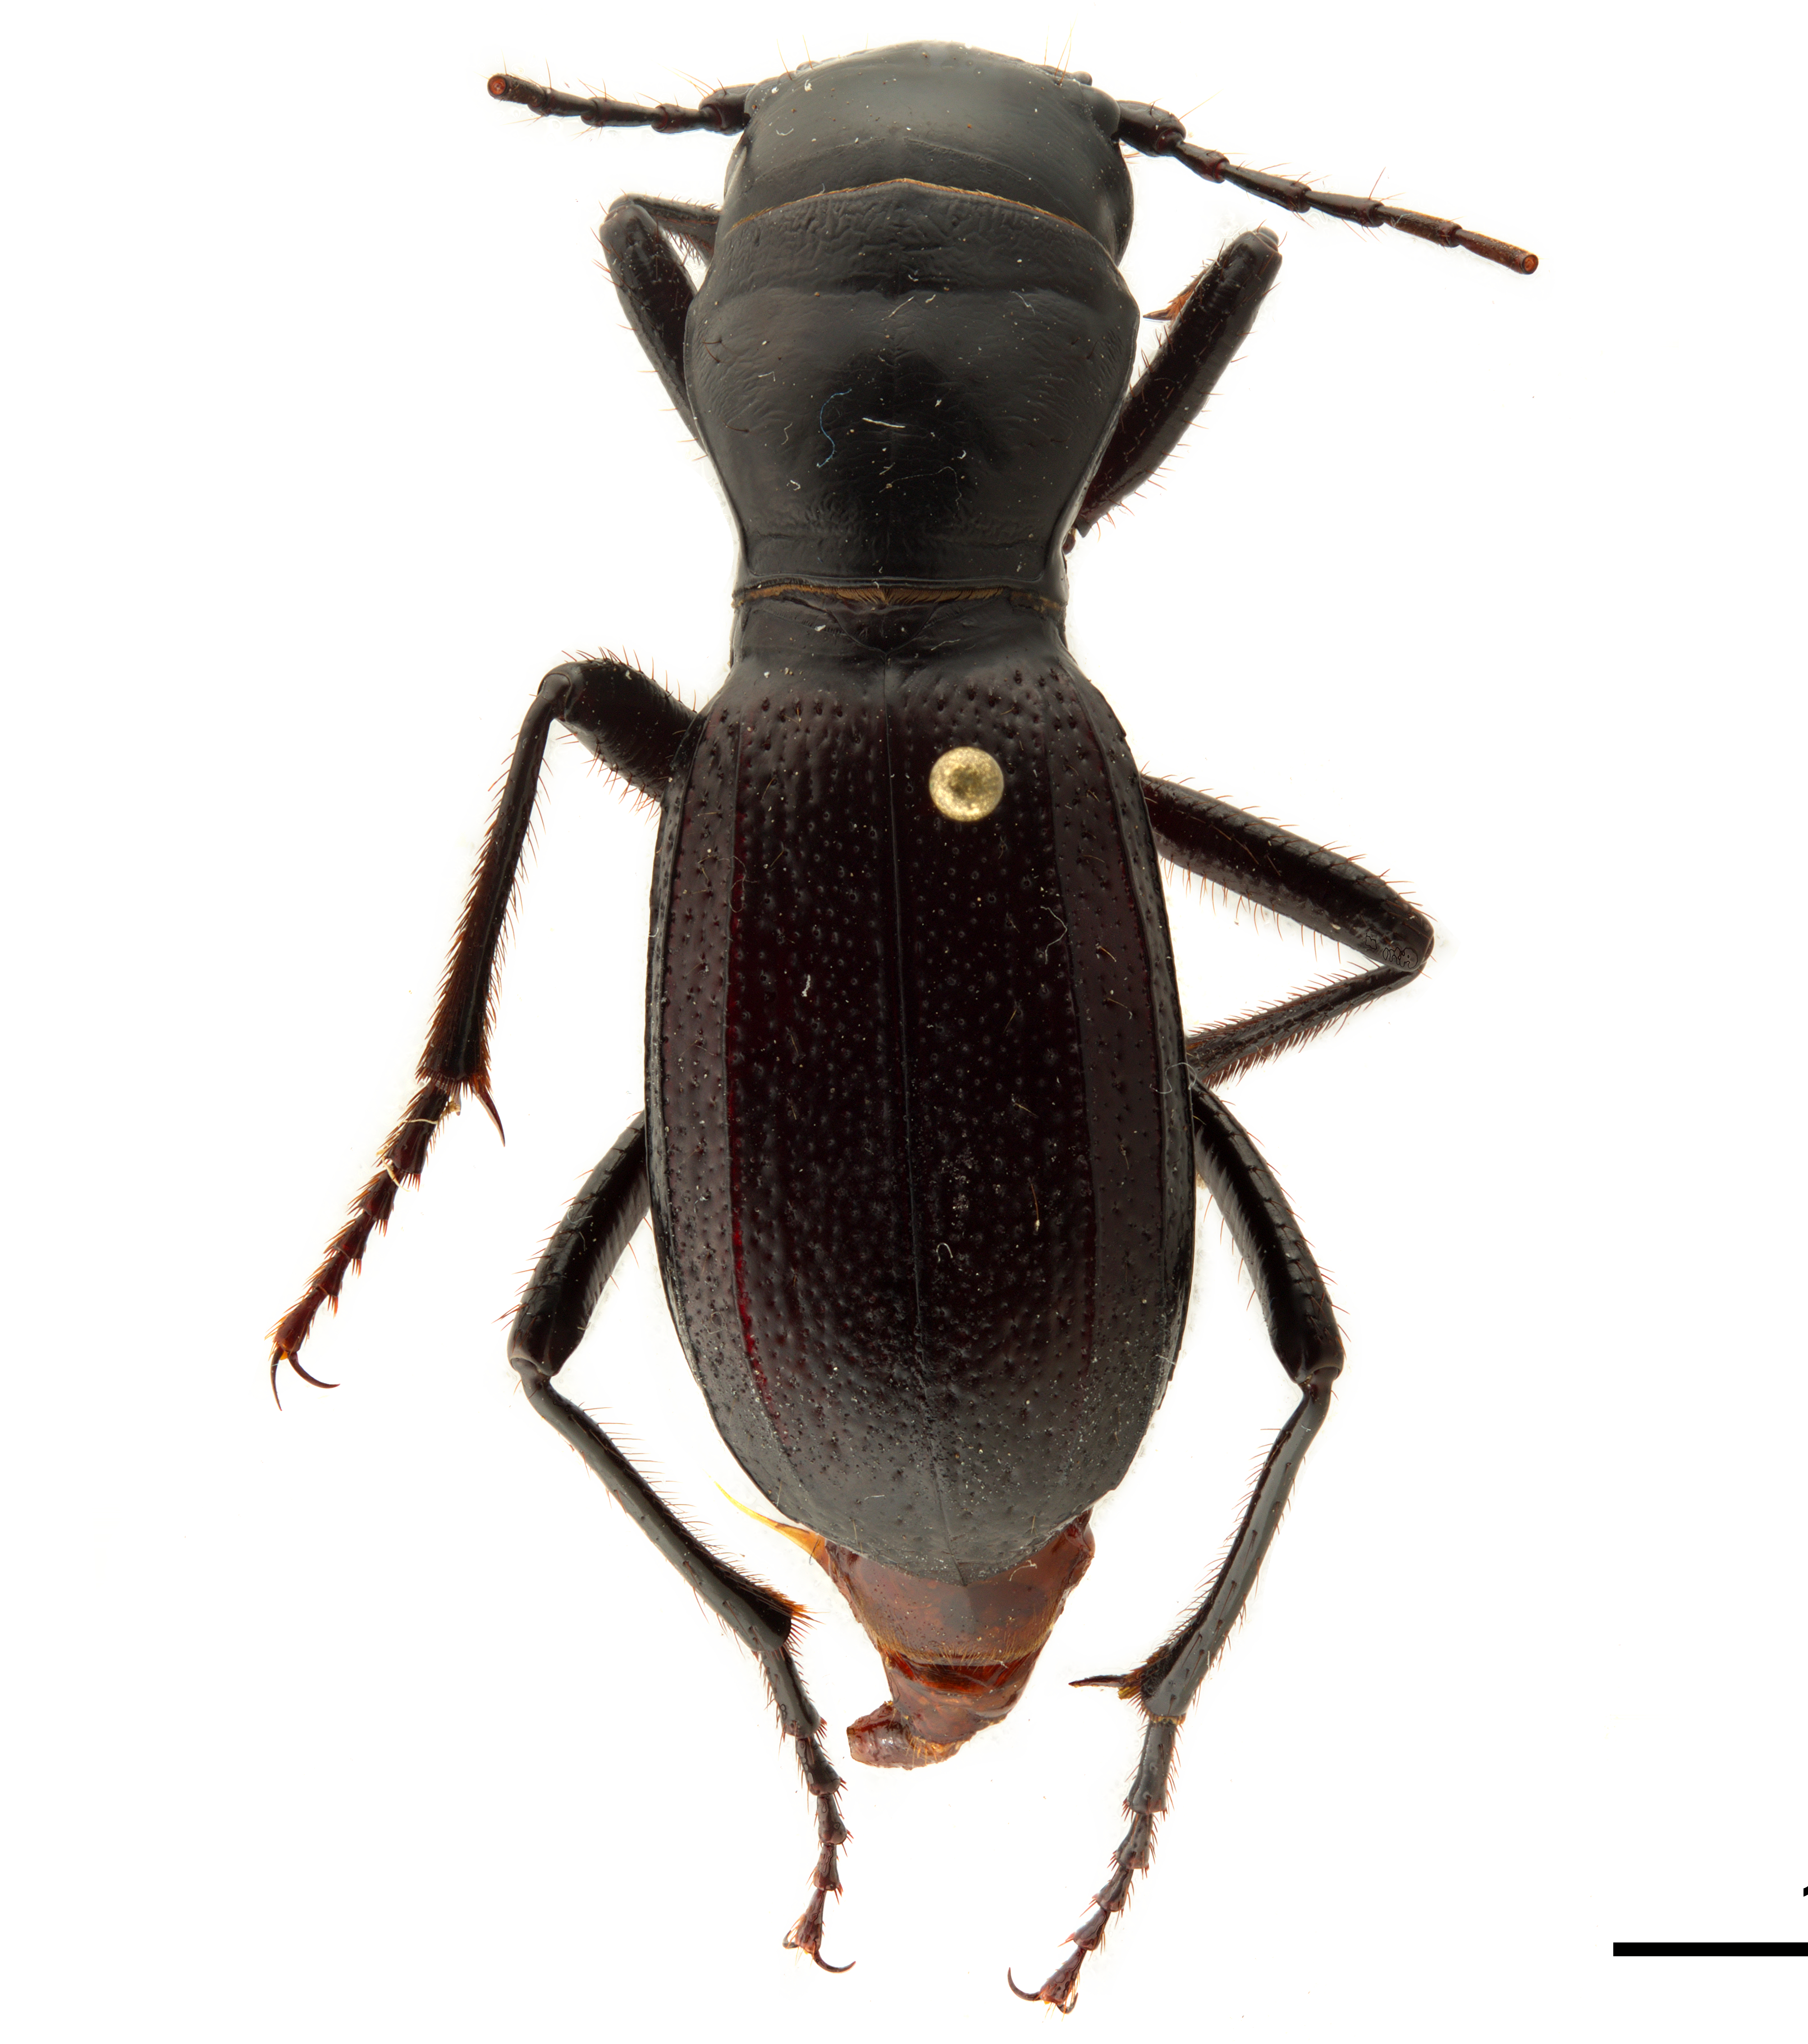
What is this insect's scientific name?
Amblycheila cylindriformis
